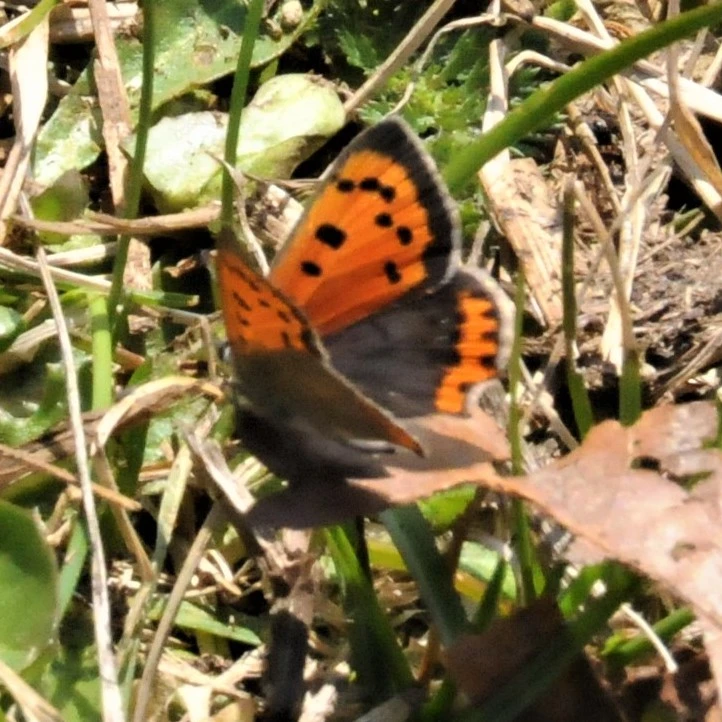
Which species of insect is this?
Lycaena phlaeas
